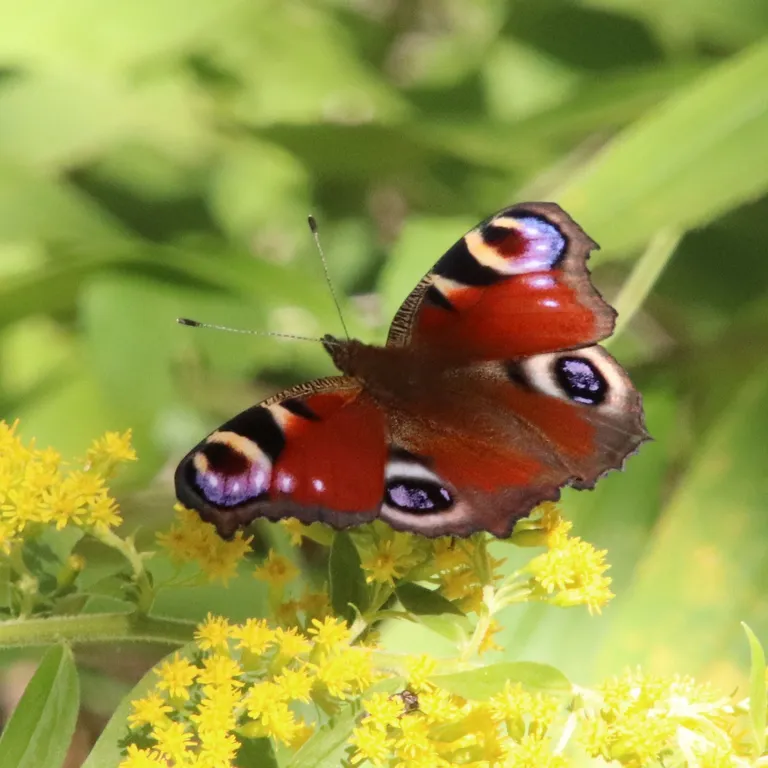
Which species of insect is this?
Aglais io
